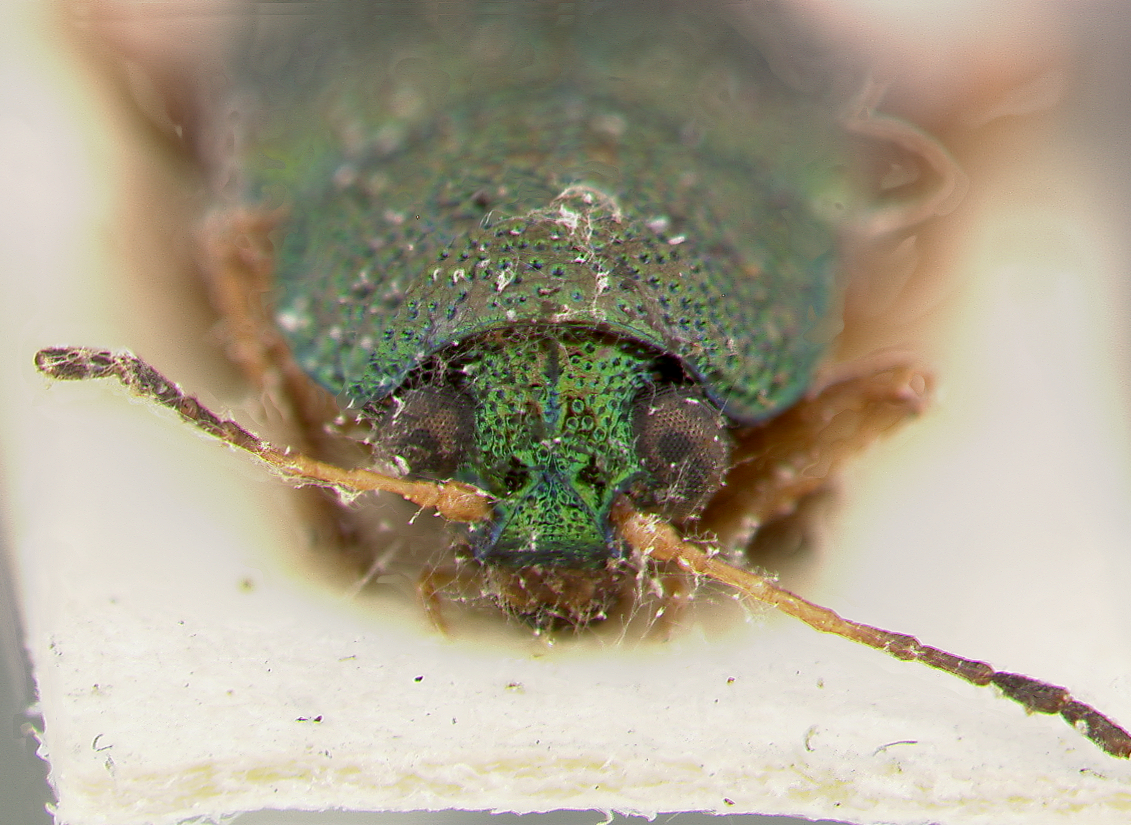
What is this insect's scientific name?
Colaspis daguerrei
